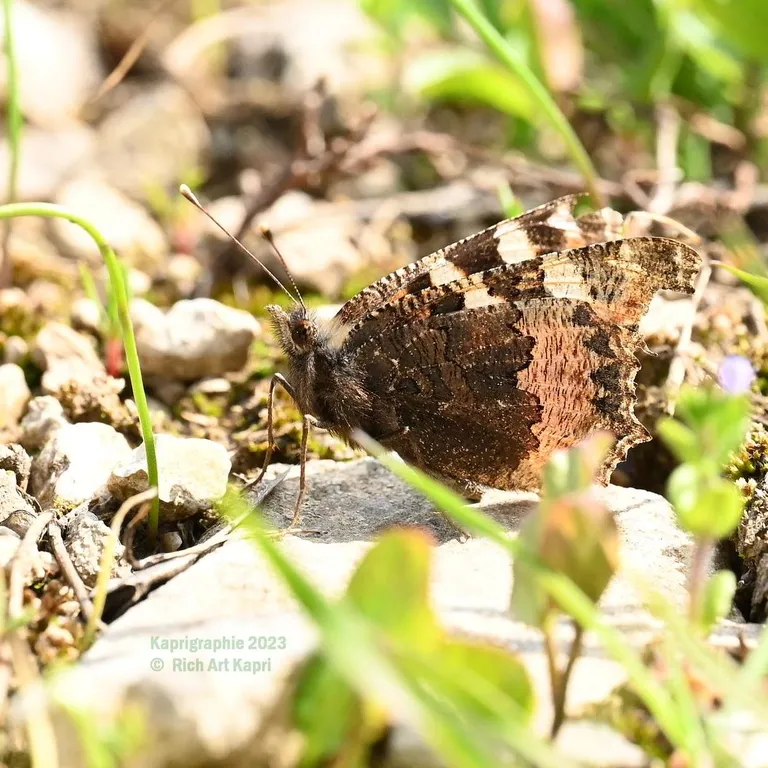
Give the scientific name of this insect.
Aglais urticae
